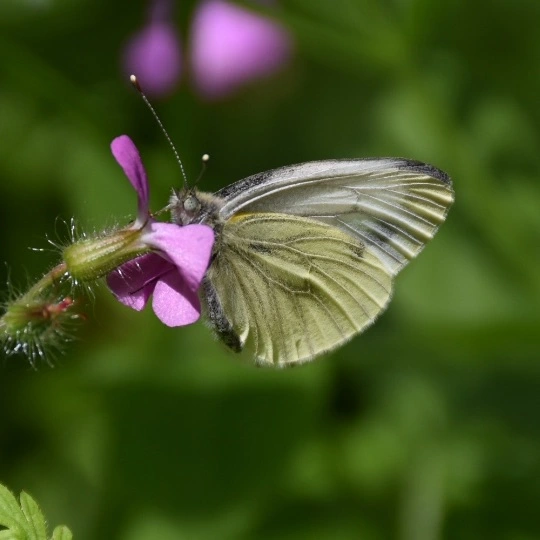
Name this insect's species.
Pieris napi
